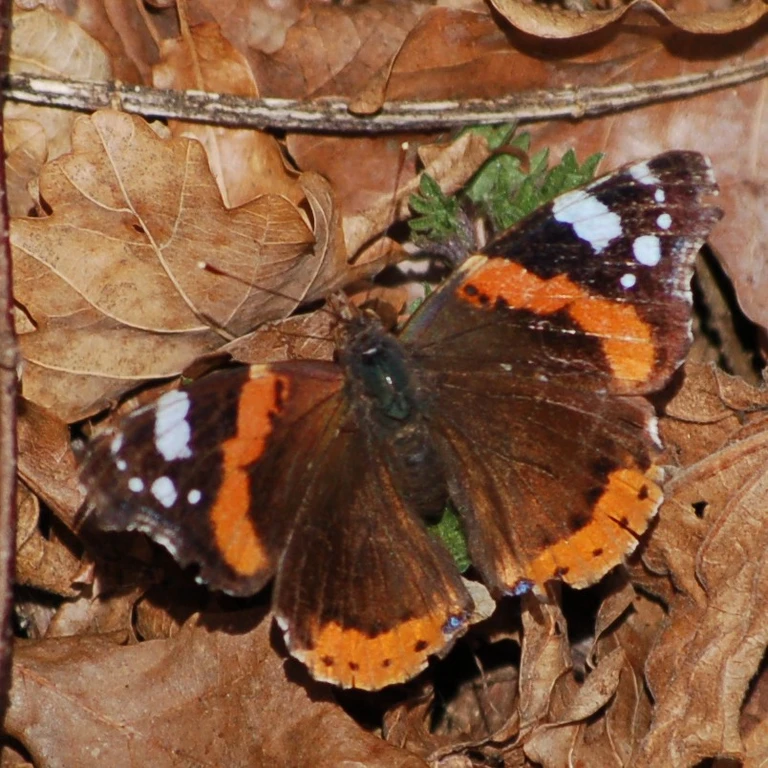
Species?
Vanessa atalanta
